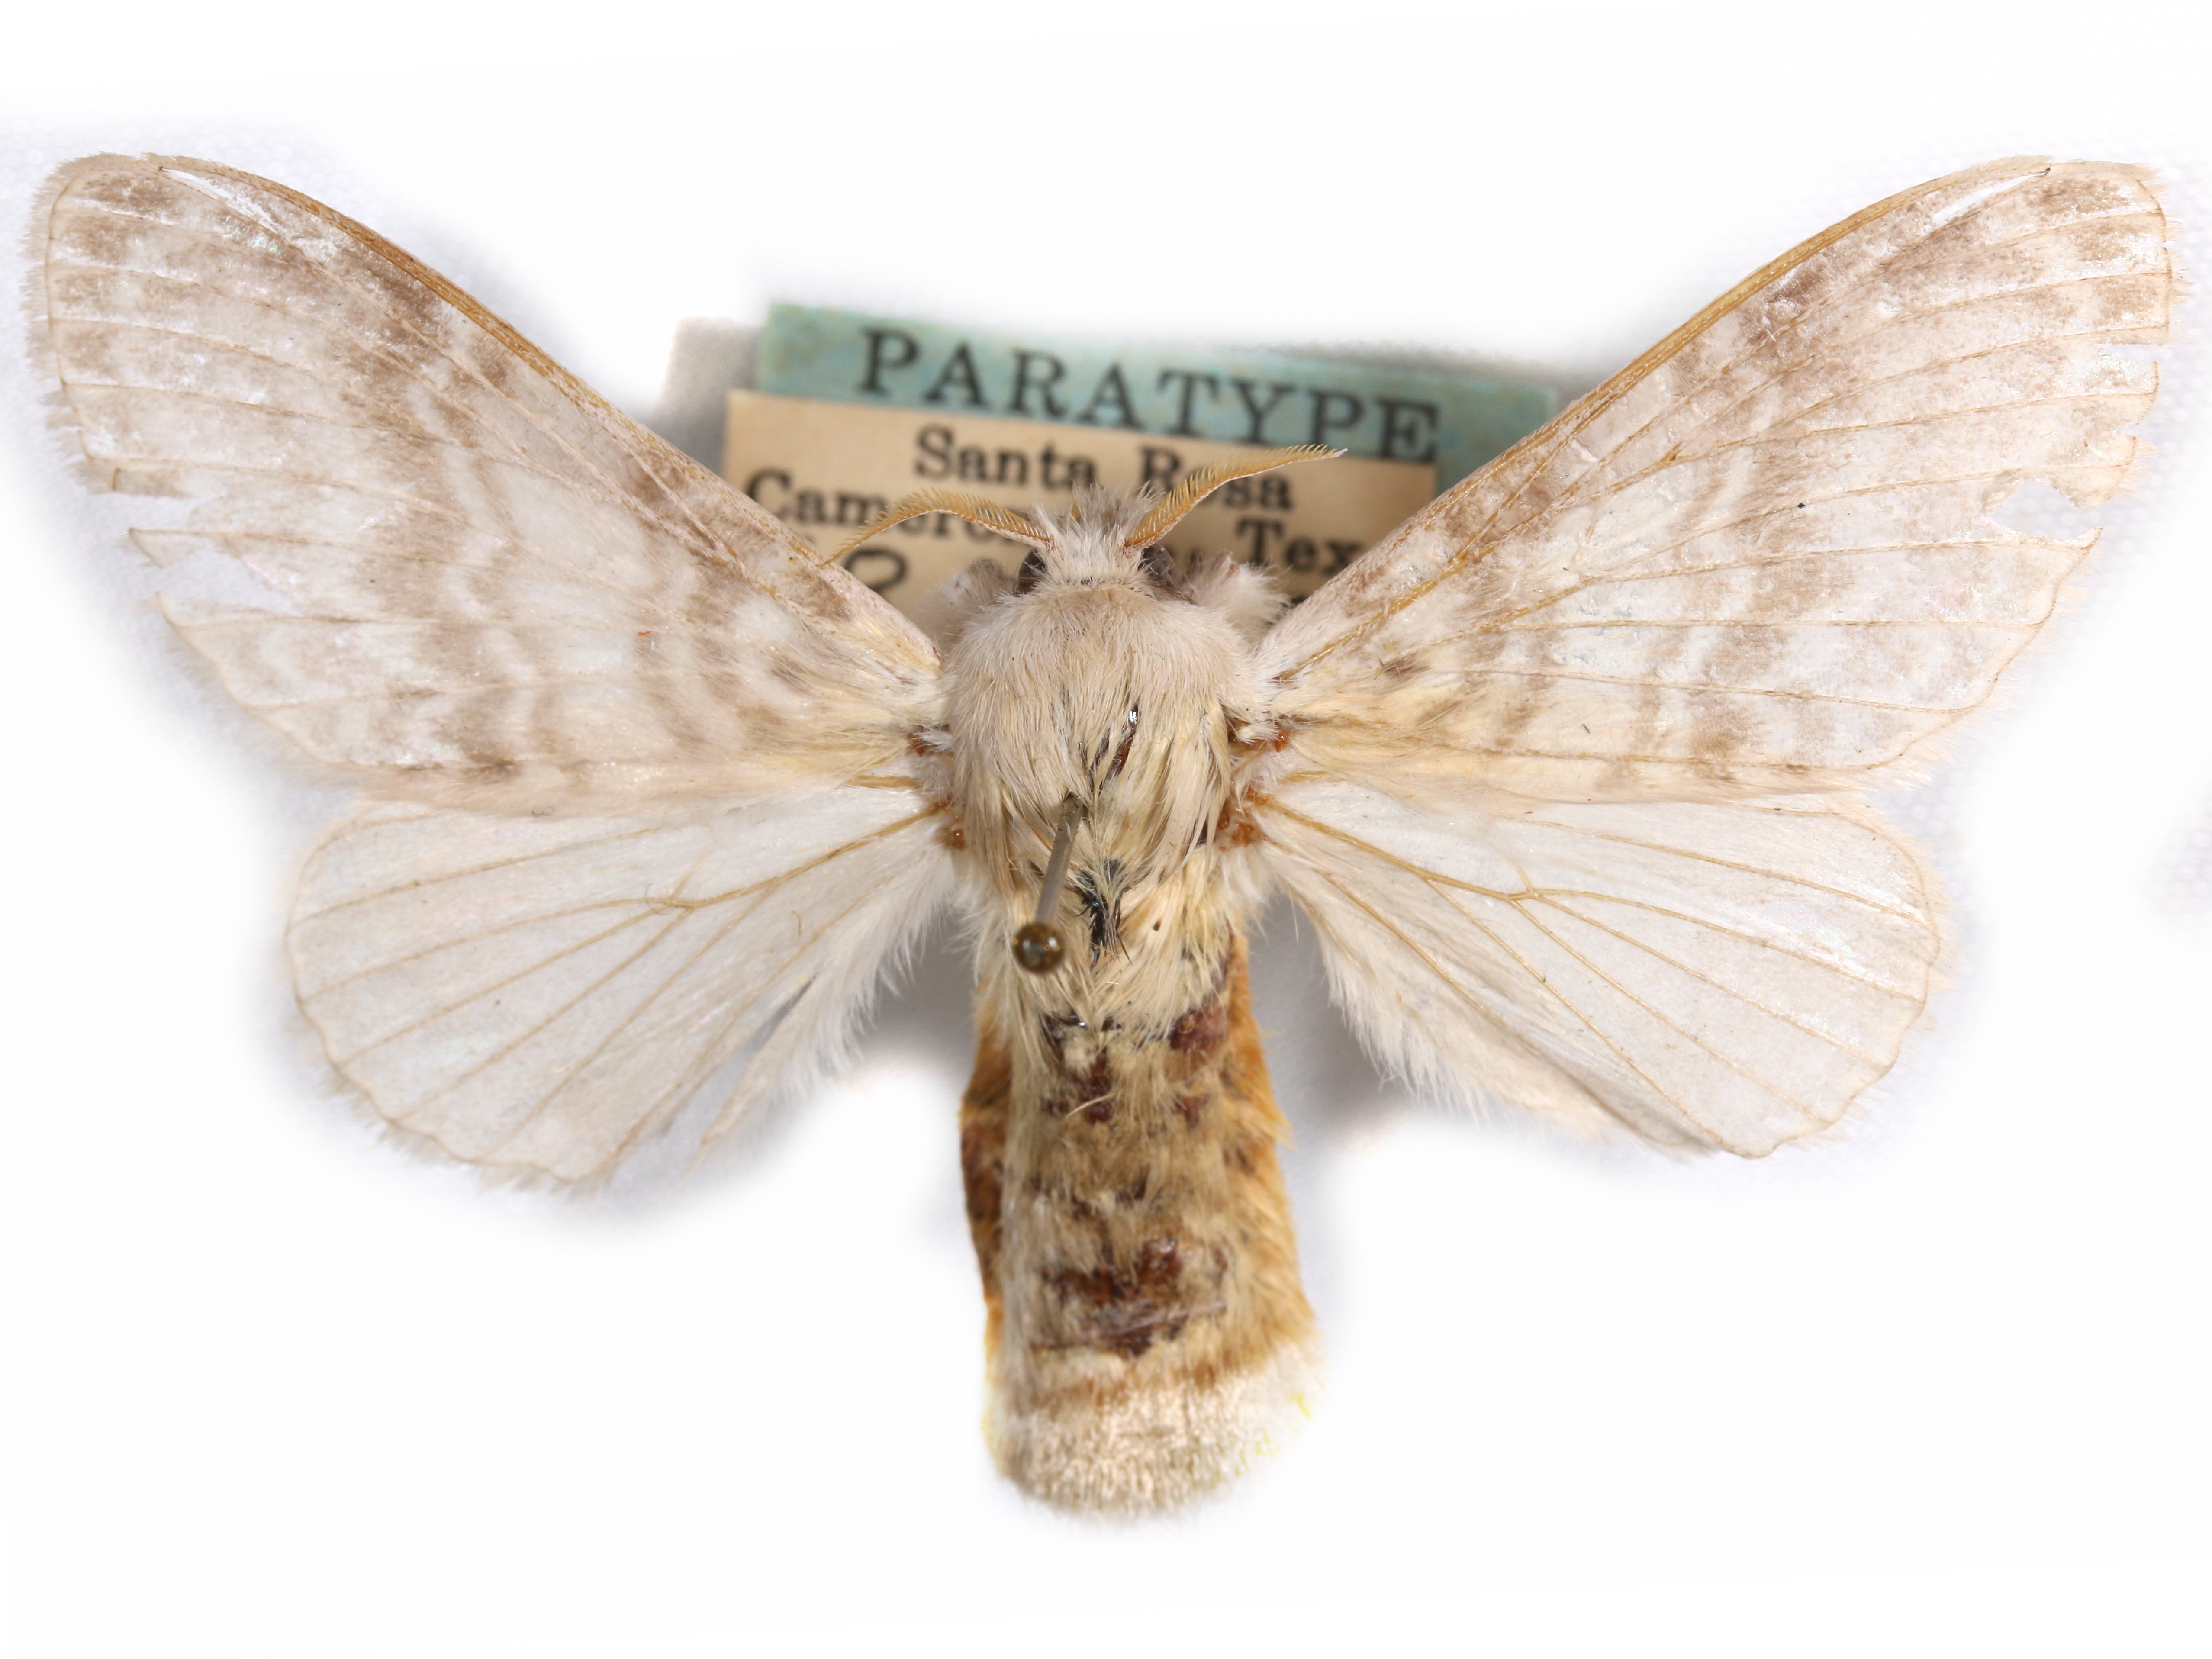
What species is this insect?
Apotolype blanchardi
